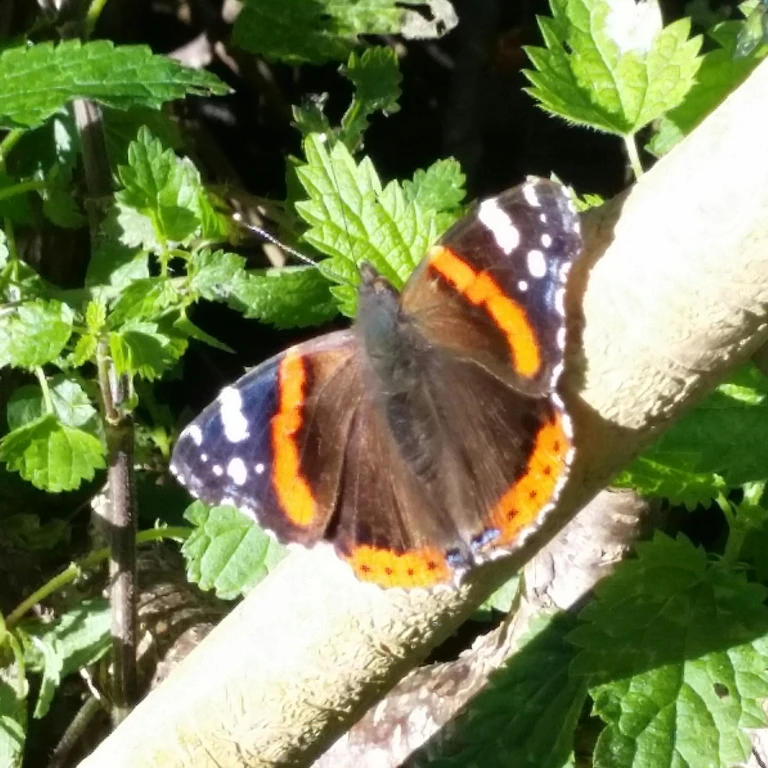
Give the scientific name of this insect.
Vanessa atalanta
